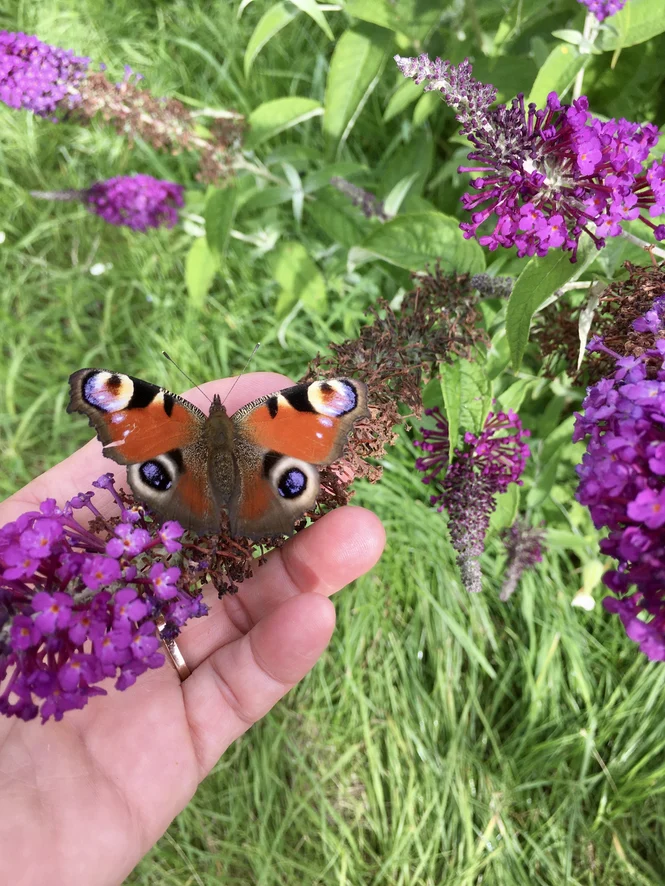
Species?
Aglais io
